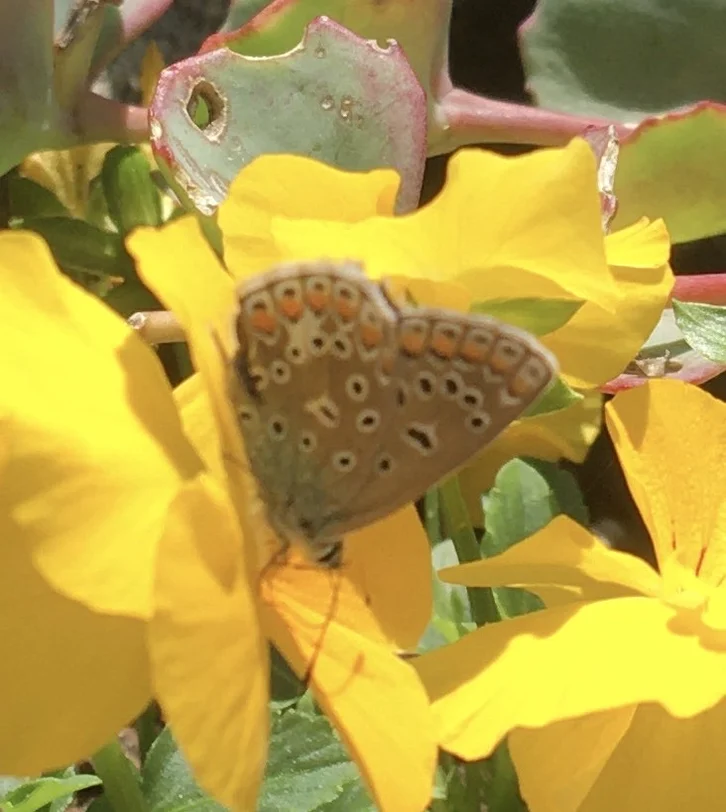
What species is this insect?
Polyommatus icarus
